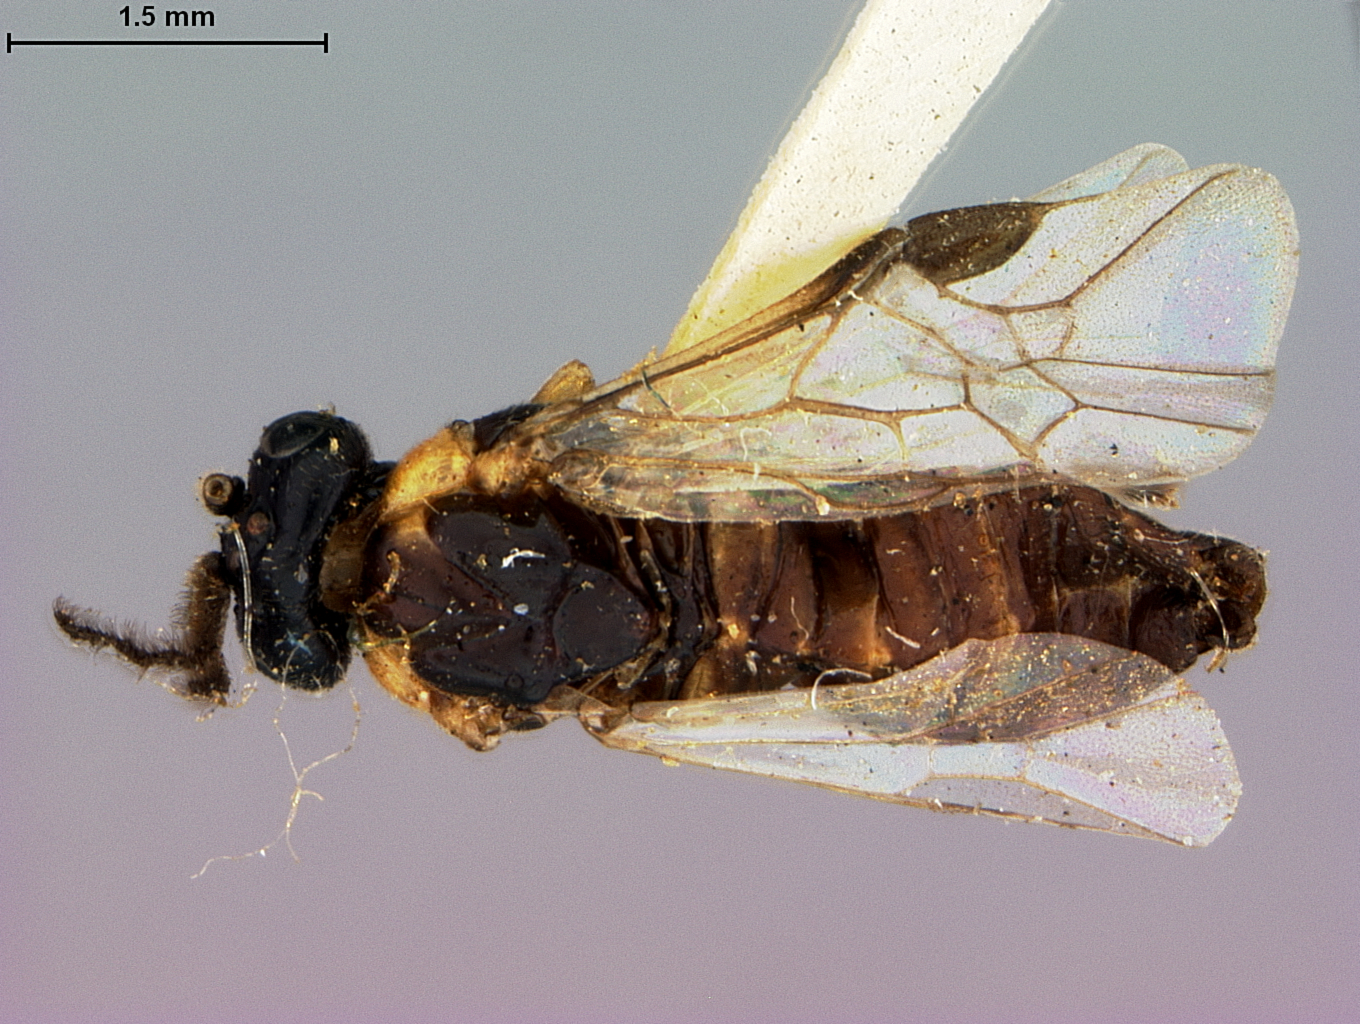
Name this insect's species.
Schizocerus sericeformis
